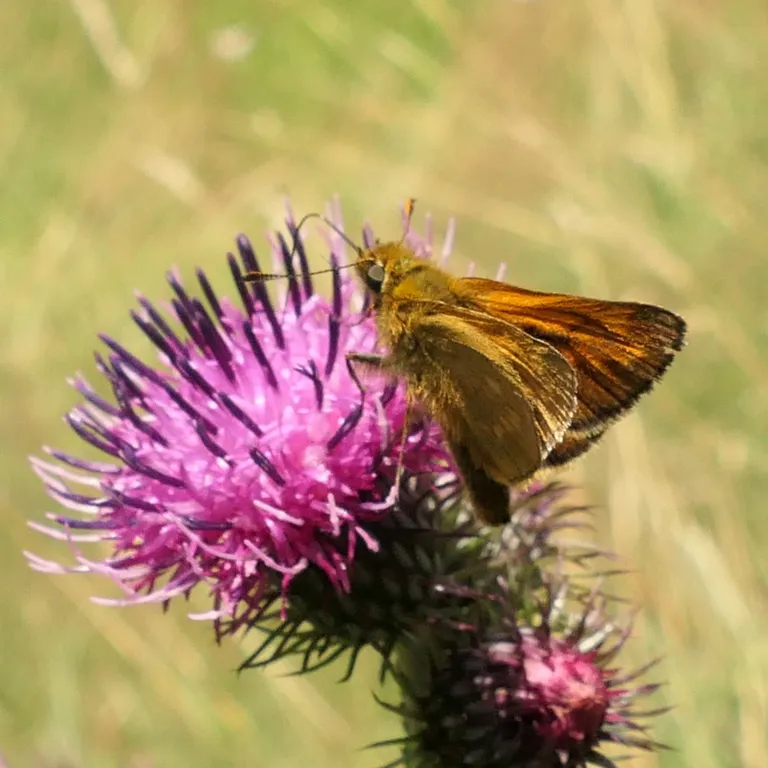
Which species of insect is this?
Ochlodes sylvanus (also Ochlodes venata)
